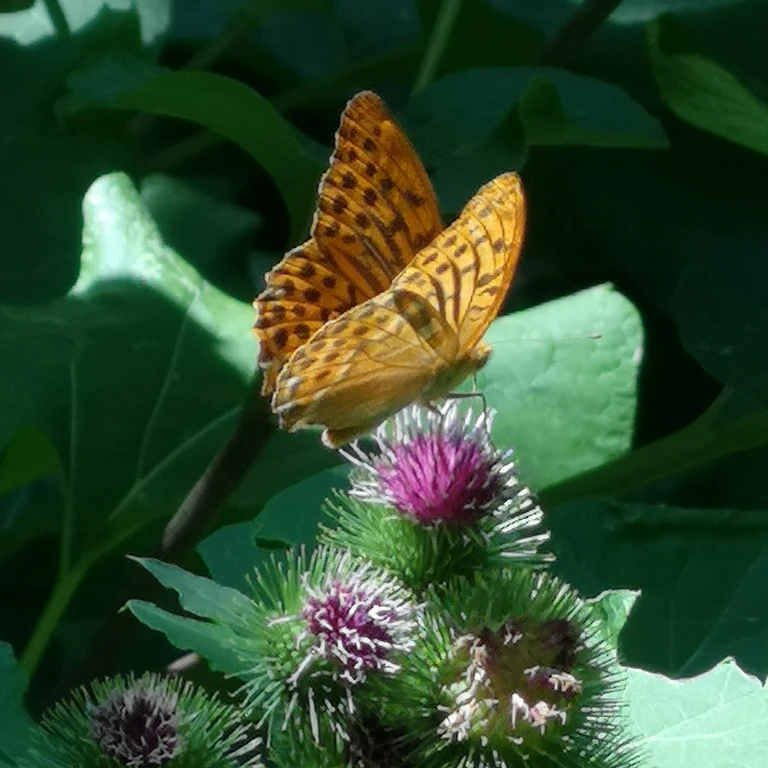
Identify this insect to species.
Argynnis paphia
